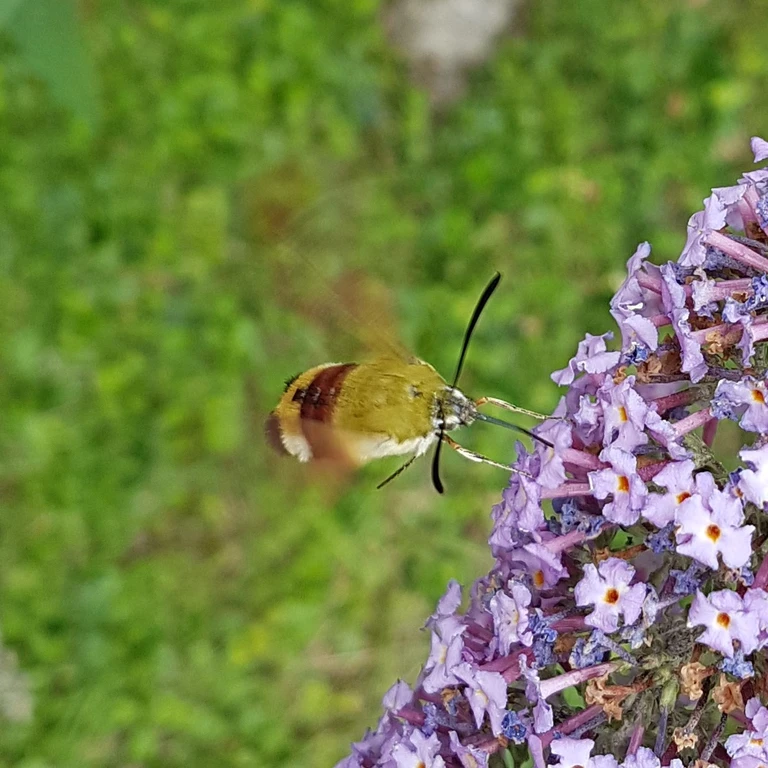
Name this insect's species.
Hemaris fuciformis
